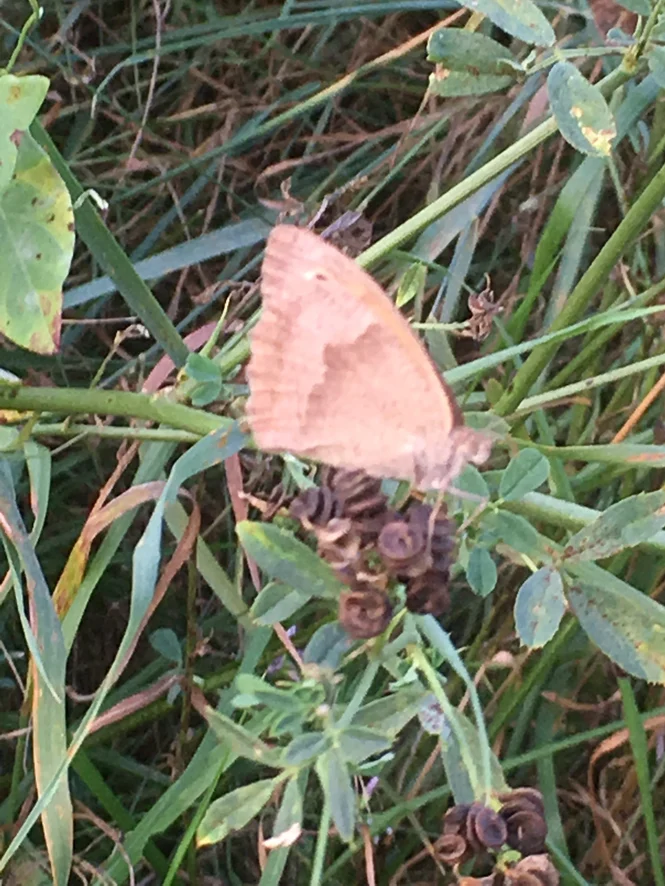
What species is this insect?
Maniola jurtina
